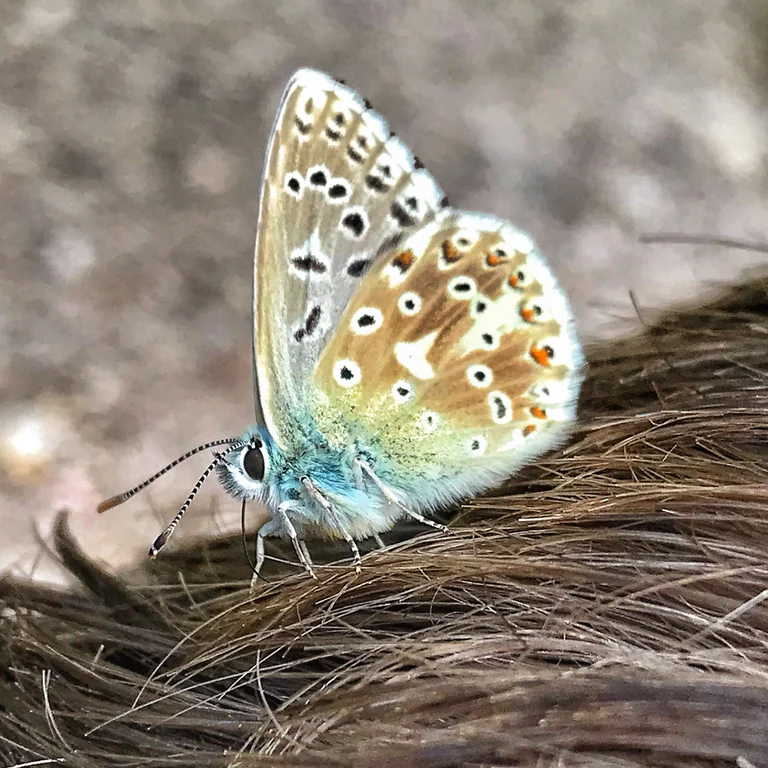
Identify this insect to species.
Lysandra coridon
